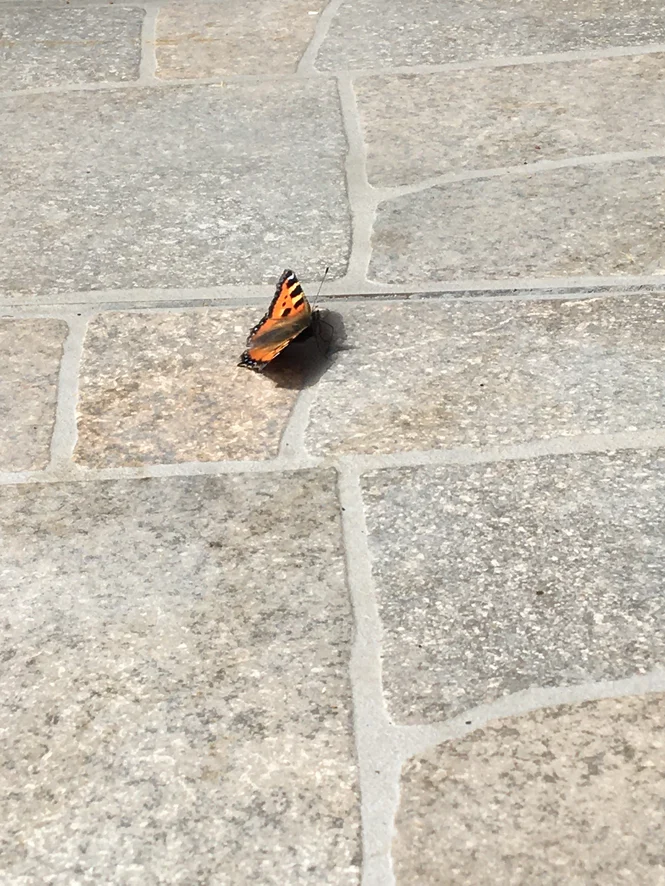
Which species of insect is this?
Aglais urticae
